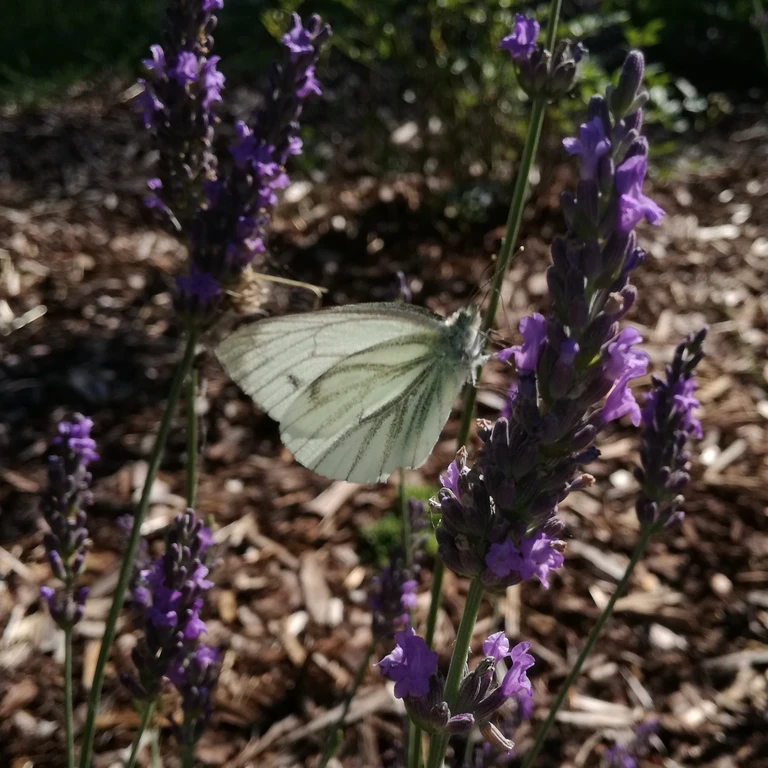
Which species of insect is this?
Pieris napi
